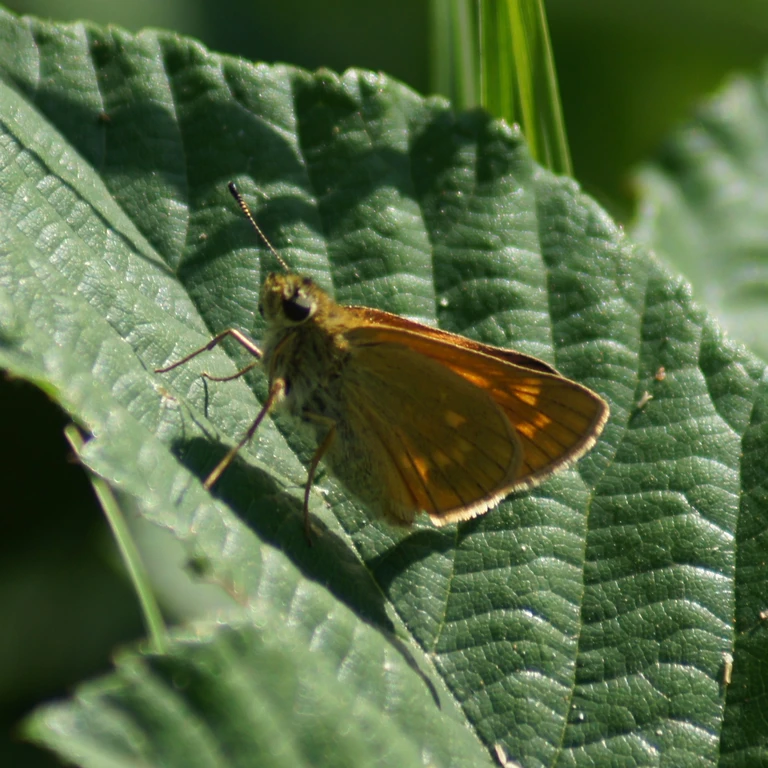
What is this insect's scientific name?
Ochlodes sylvanus (also Ochlodes venata)
